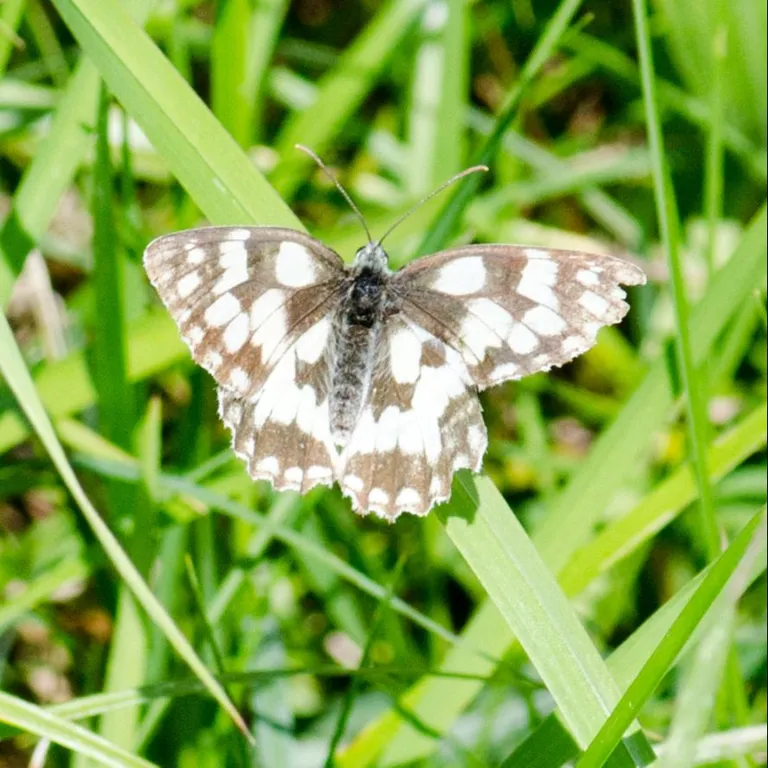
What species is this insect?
Melanargia galathea
